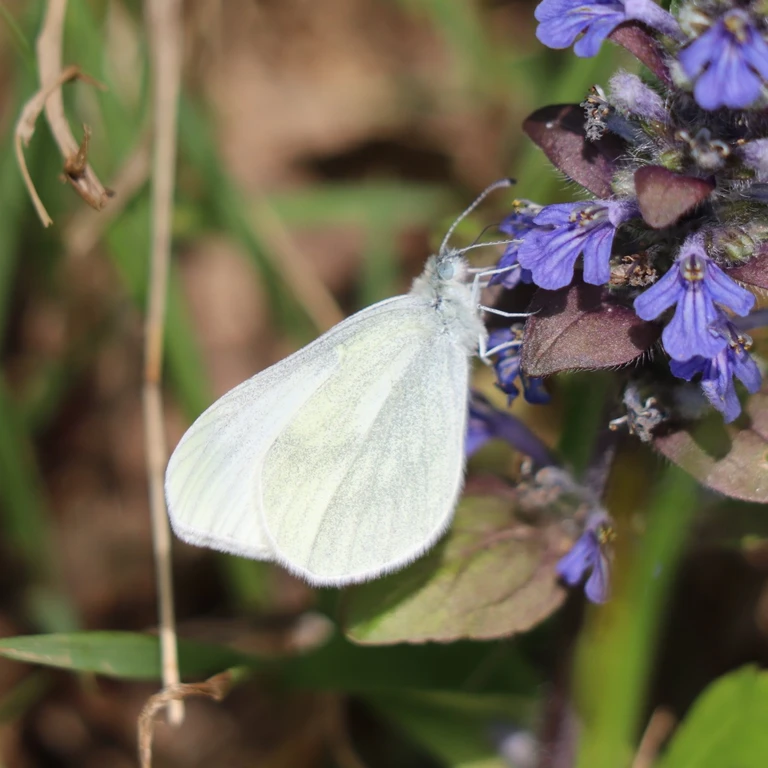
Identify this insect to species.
Leptidea sinapis/juvernica
